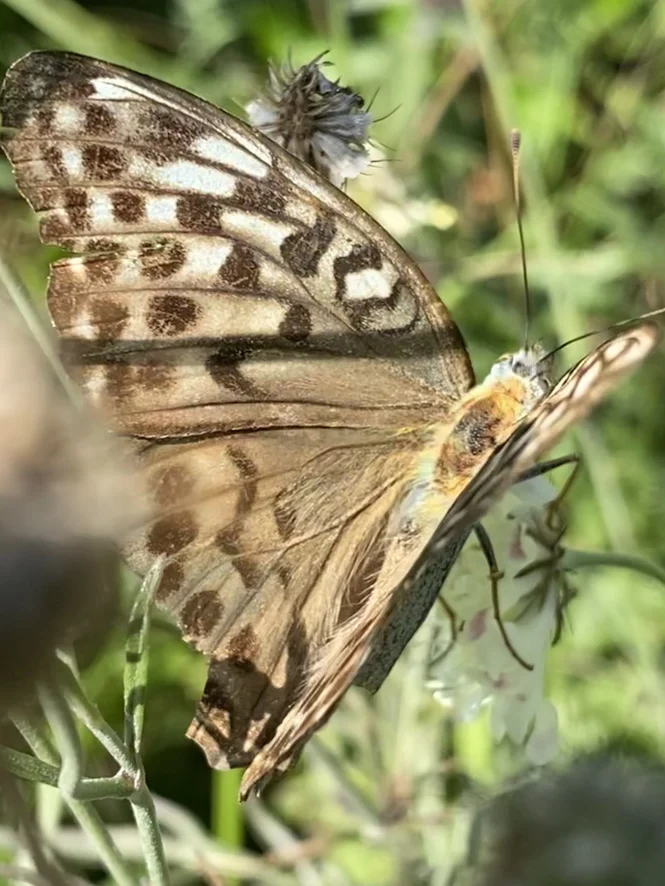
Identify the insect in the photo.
Argynnis paphia
